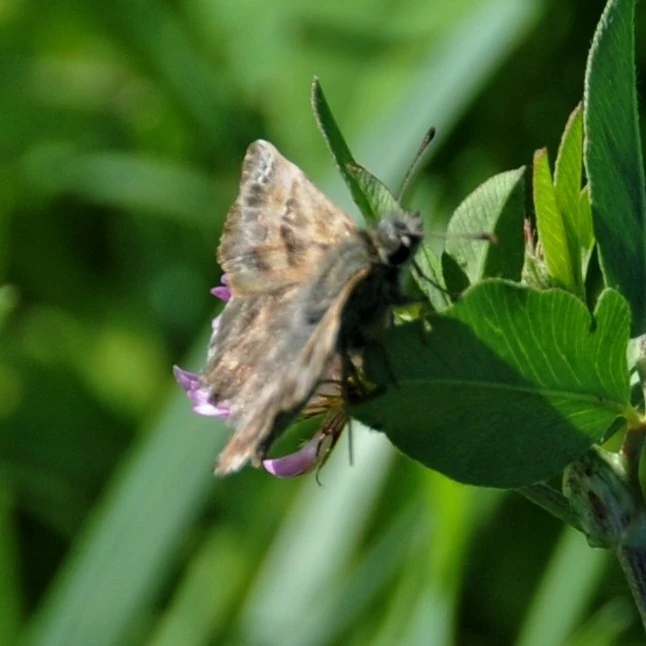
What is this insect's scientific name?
Carcharodus alceae
